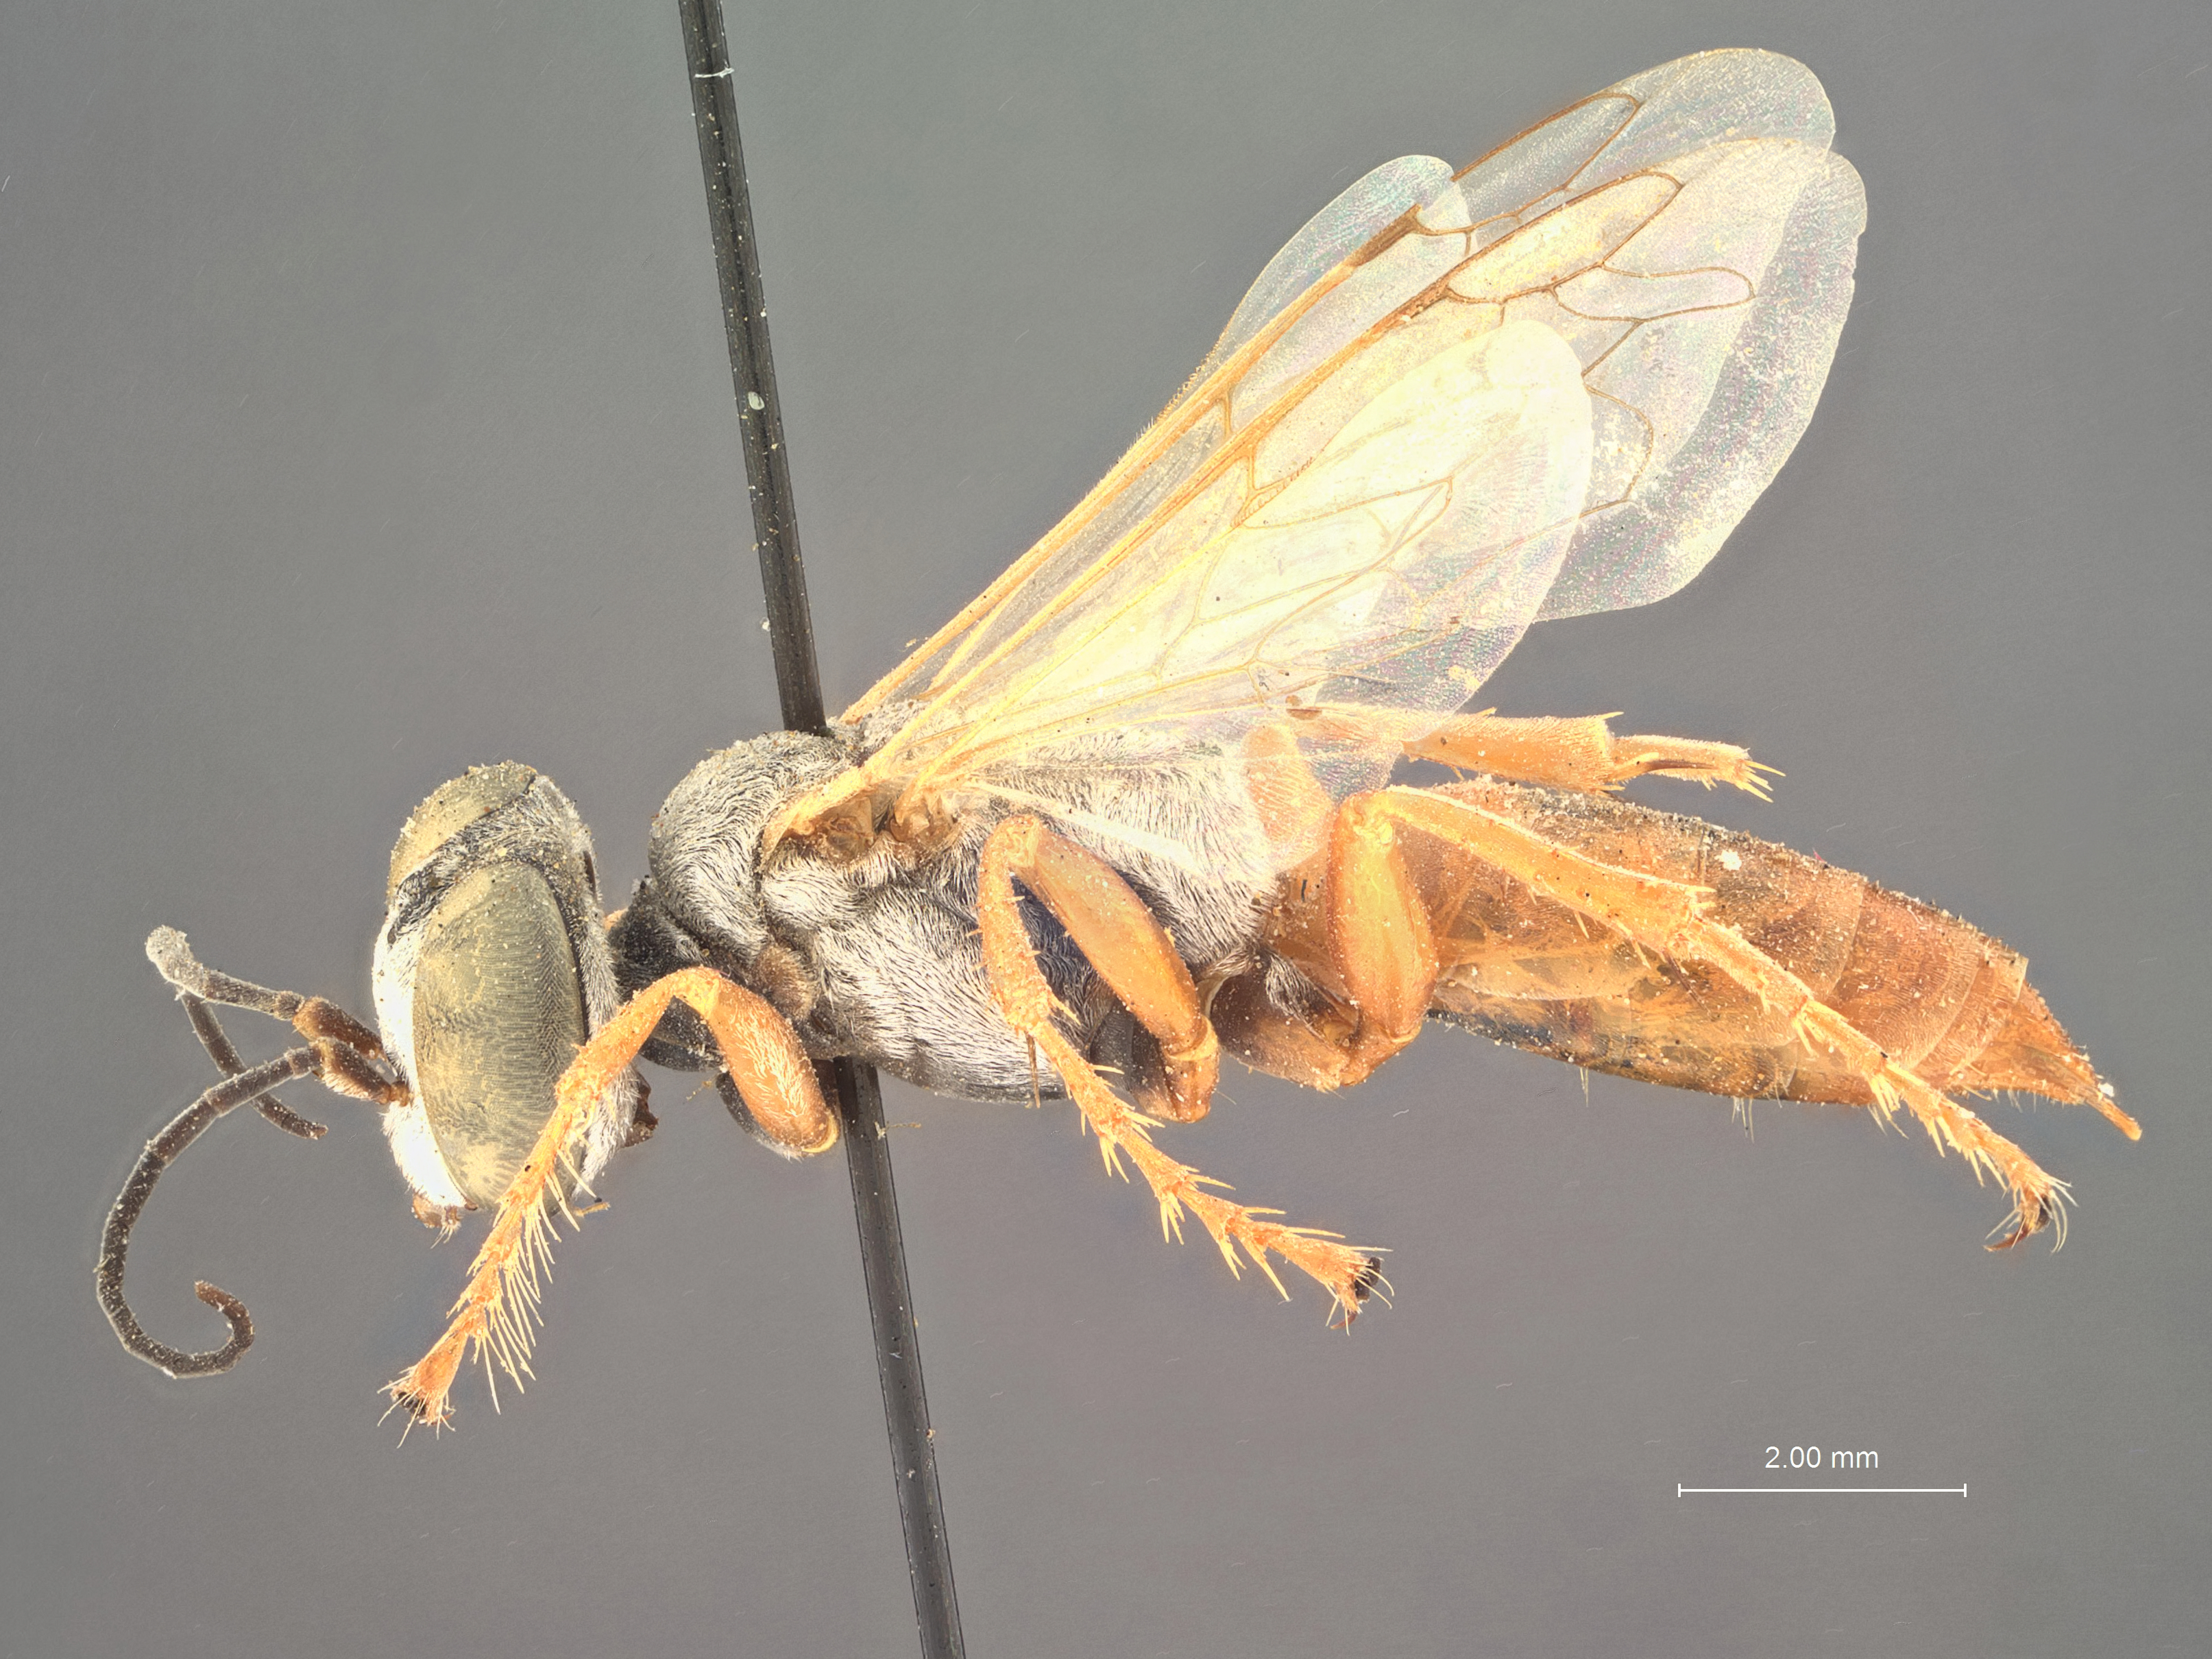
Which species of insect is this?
Tachysphex longipalpis
